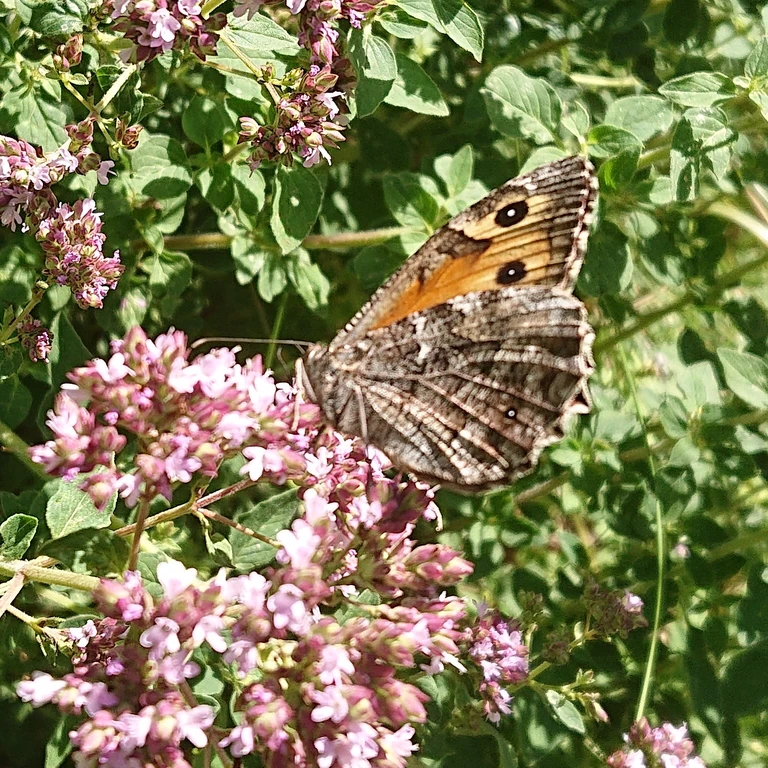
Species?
Hipparchia semele
